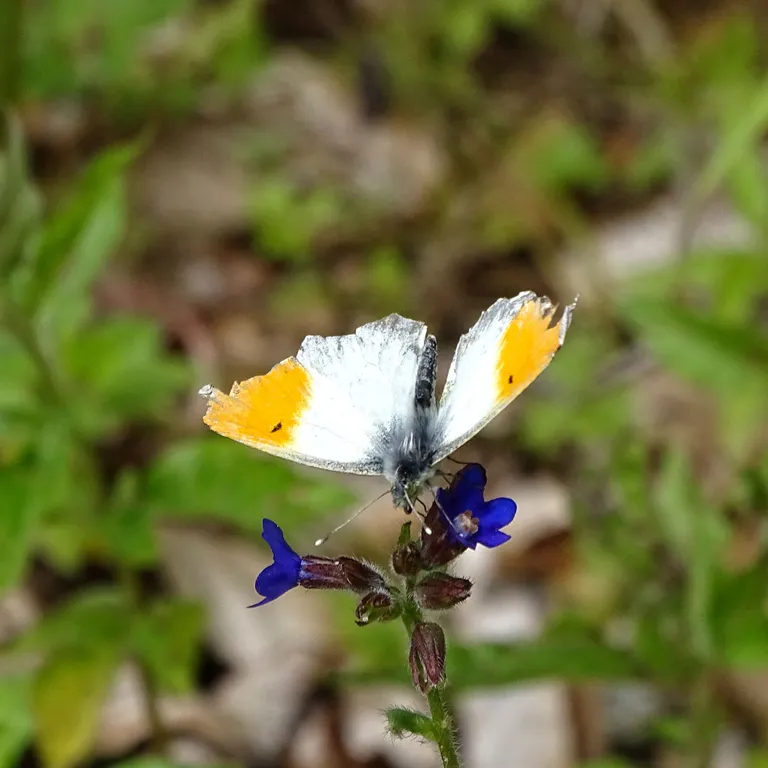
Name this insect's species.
Anthocharis cardamines
